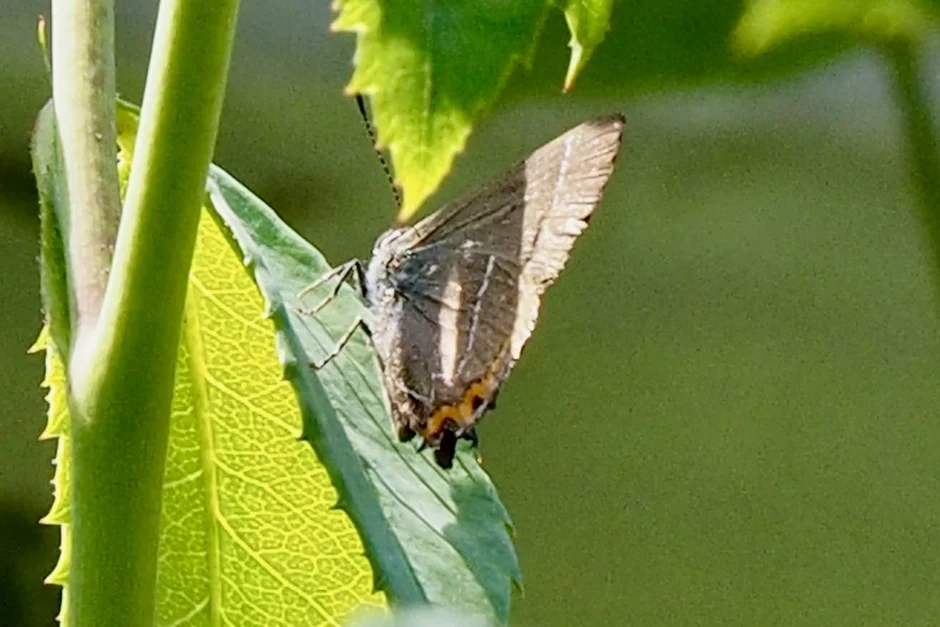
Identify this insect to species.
Satyrium w-album
